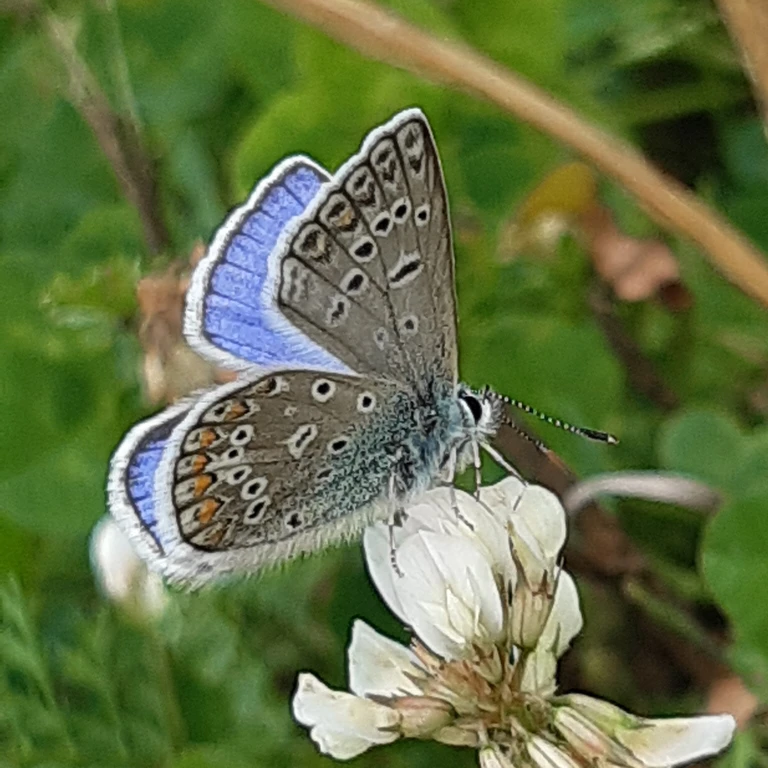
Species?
Polyommatus icarus
